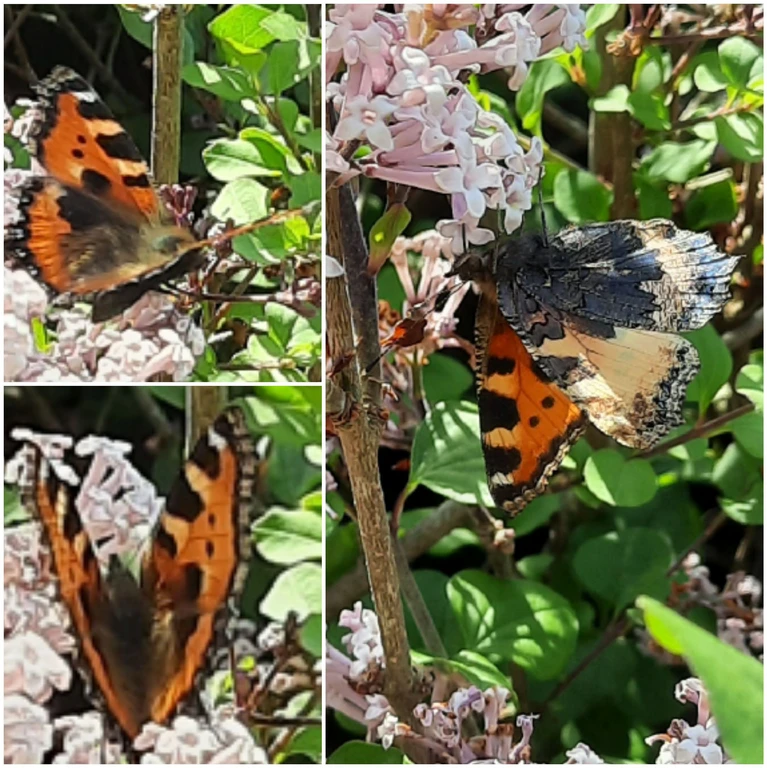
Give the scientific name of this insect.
Aglais urticae
